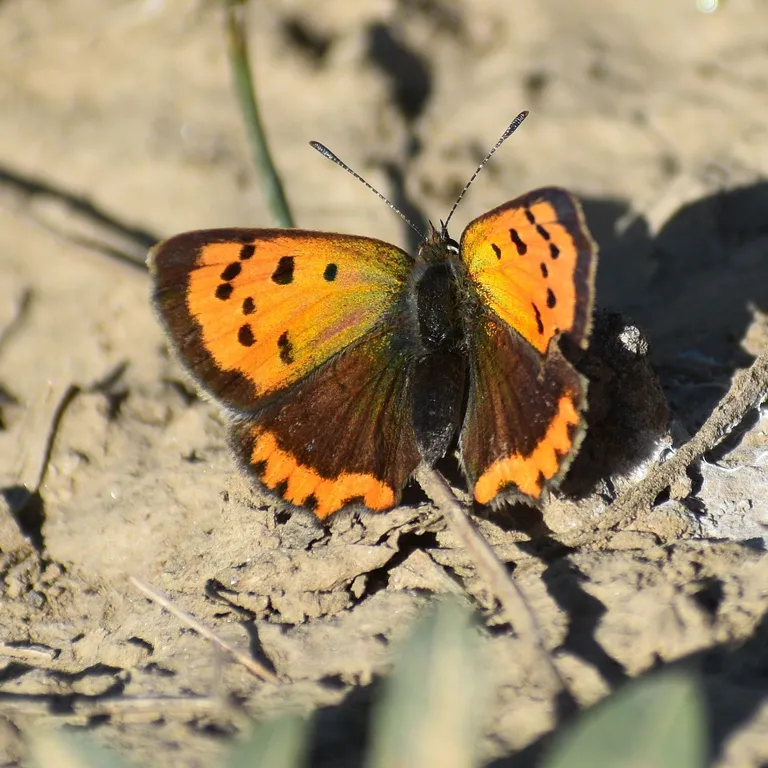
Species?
Lycaena phlaeas
